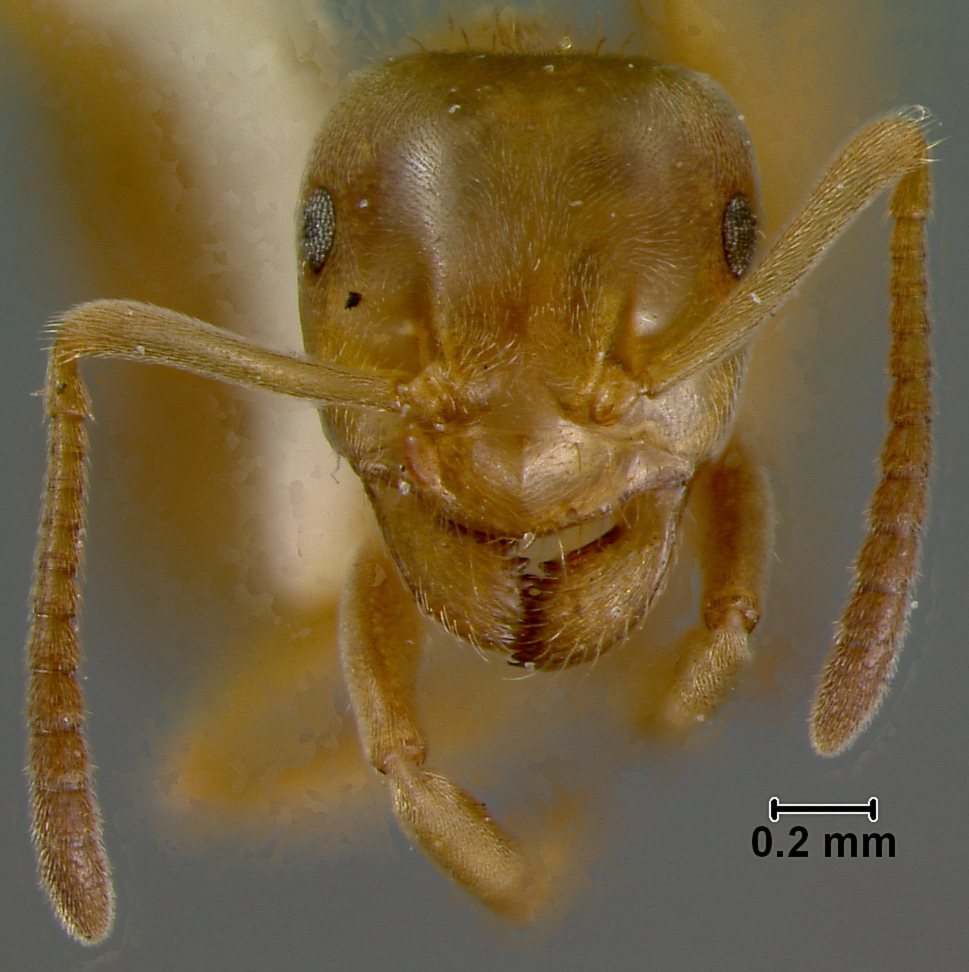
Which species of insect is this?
Lasius umbratus
